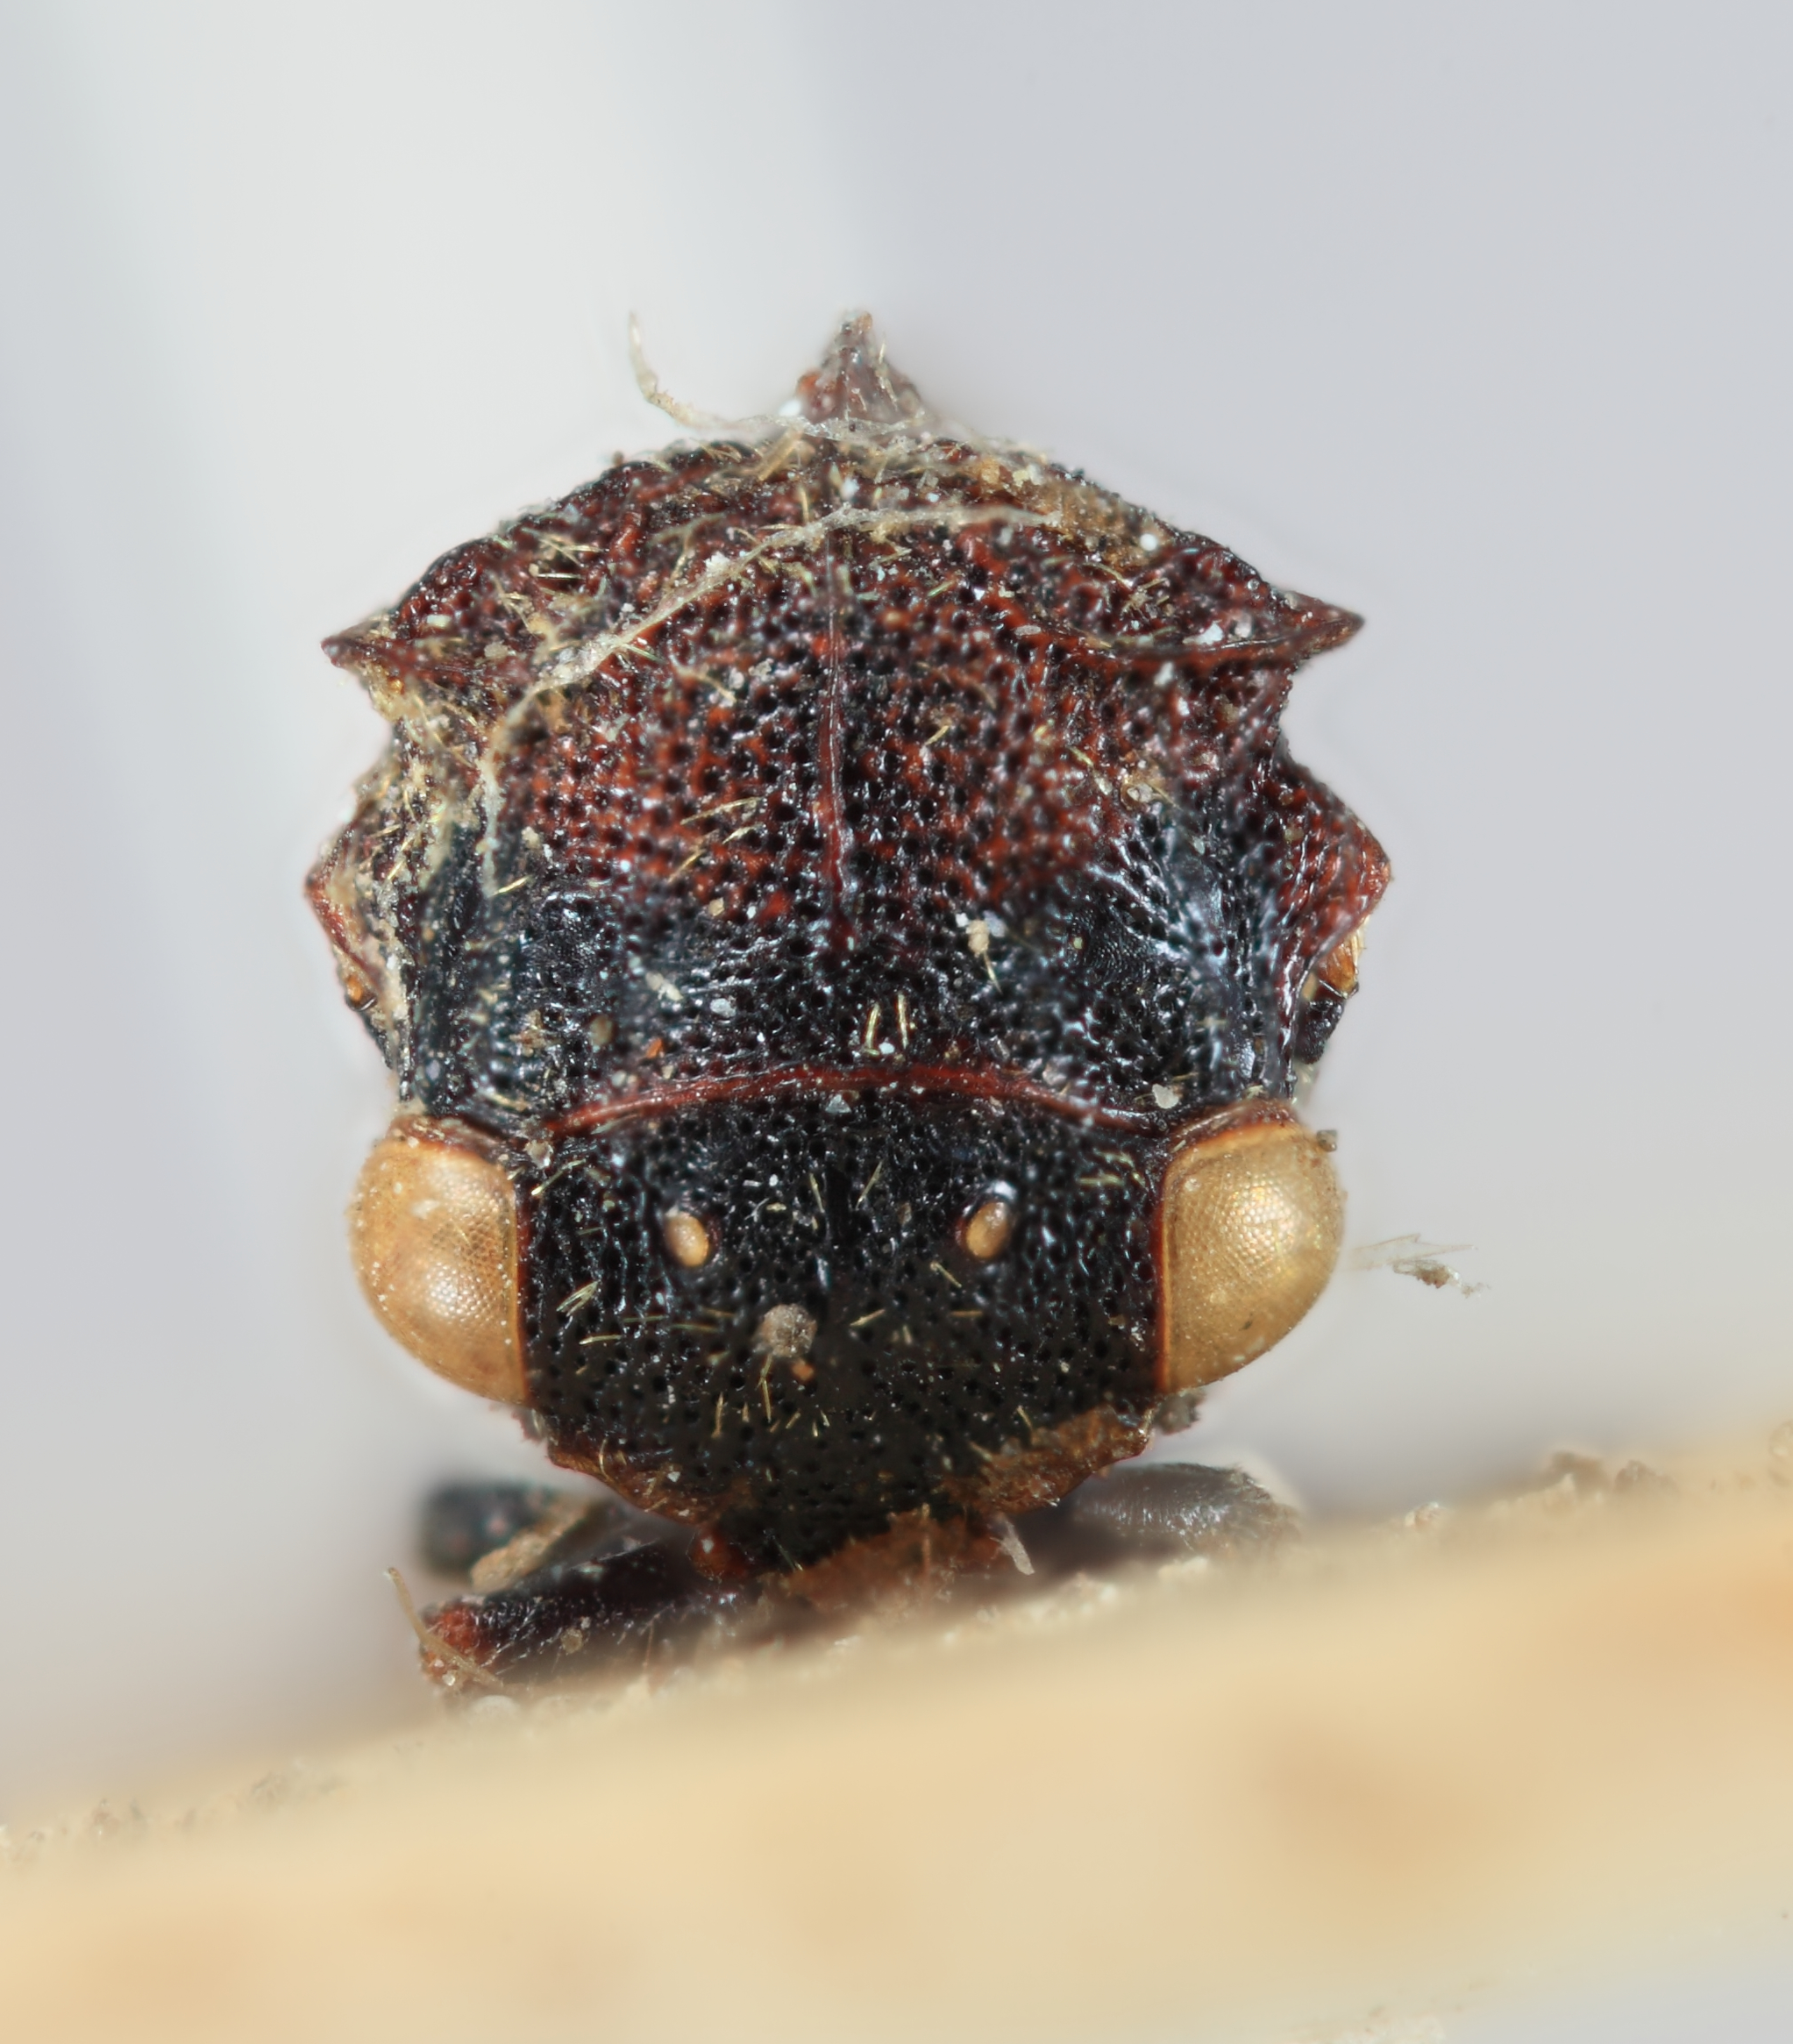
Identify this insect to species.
Crito minutus
